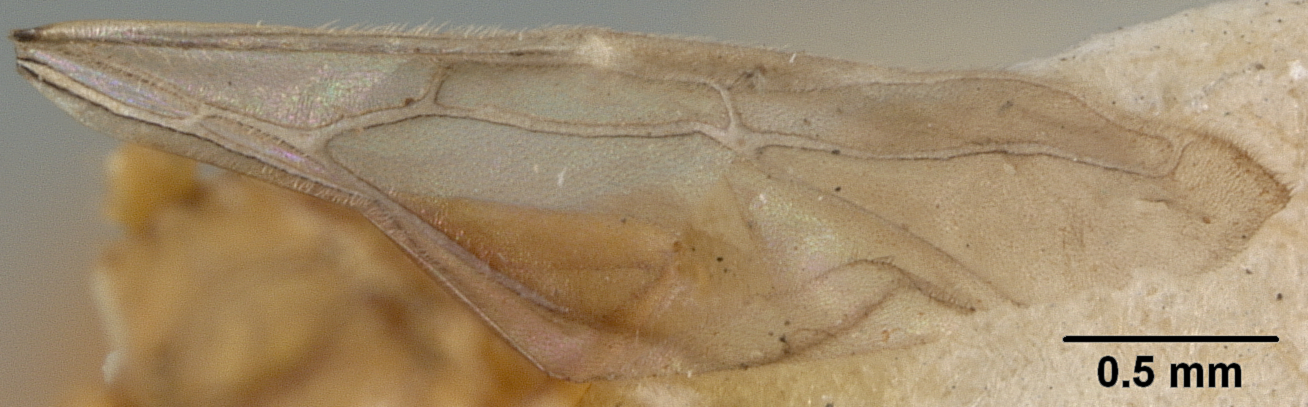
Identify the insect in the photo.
Camponotus elysii
